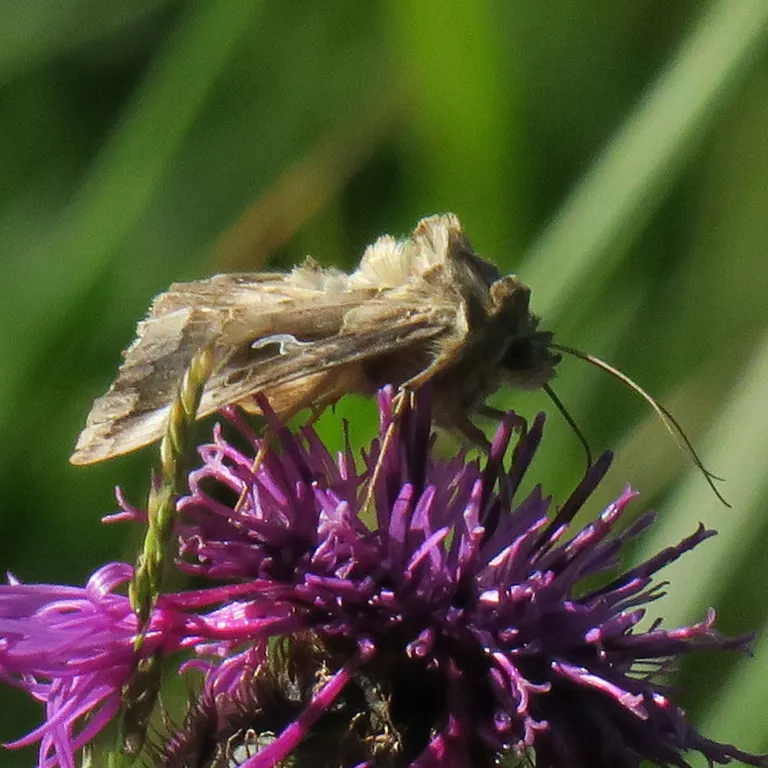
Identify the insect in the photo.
Autographa gamma
